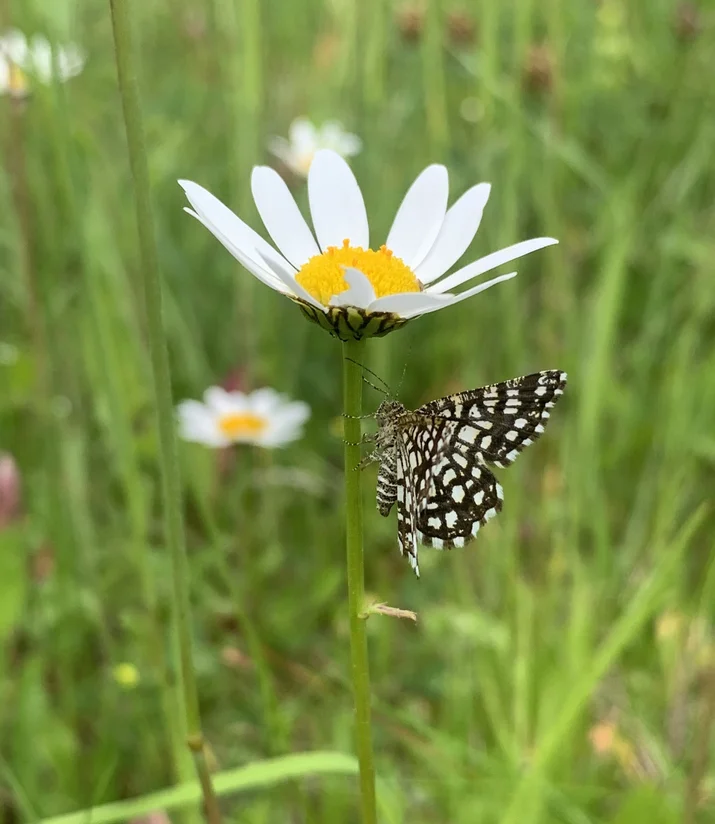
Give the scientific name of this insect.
Chiasmia clathrata
